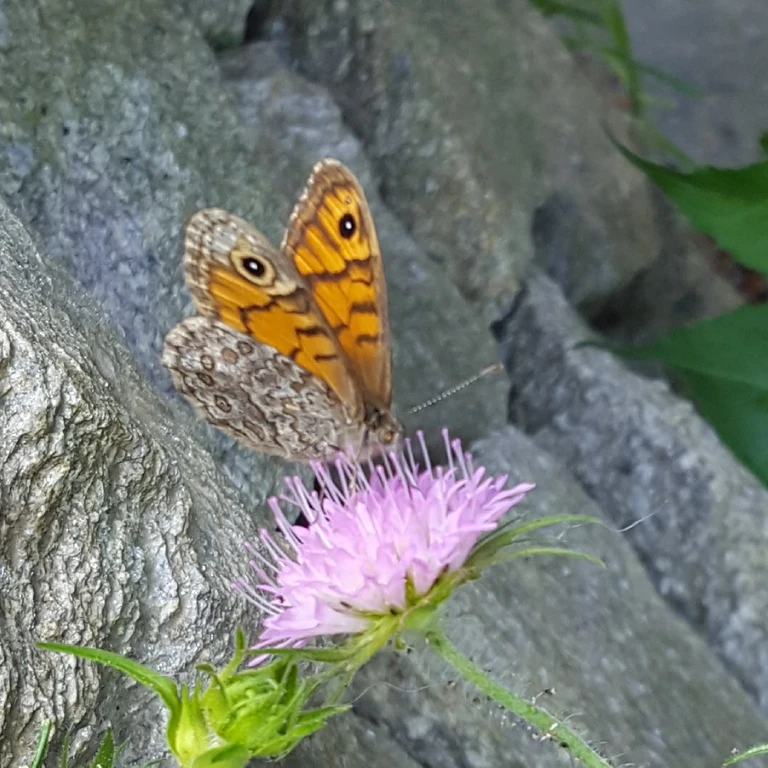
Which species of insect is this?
Lasiommata megera (also Pararge megera)
